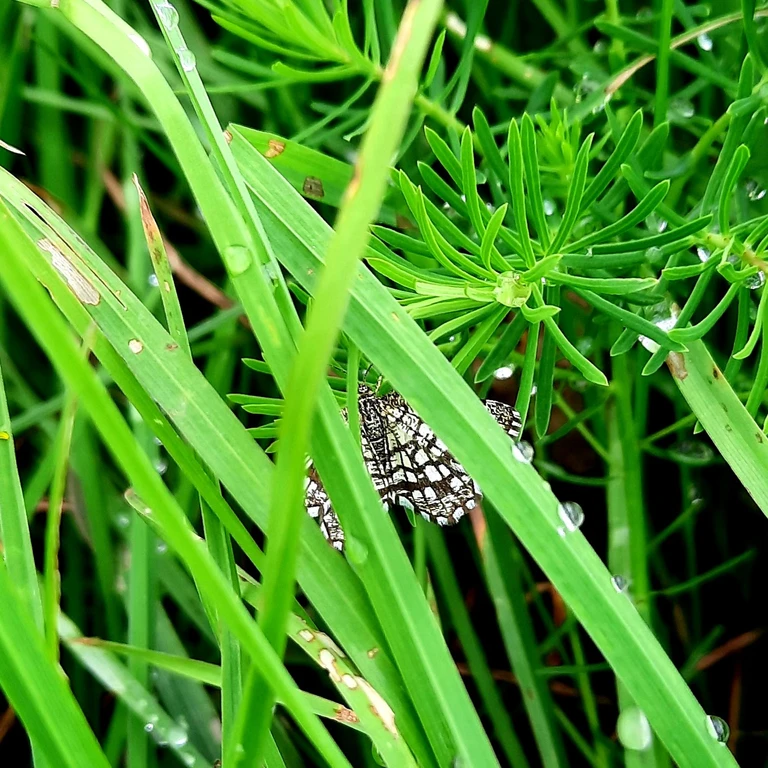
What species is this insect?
Chiasmia clathrata
